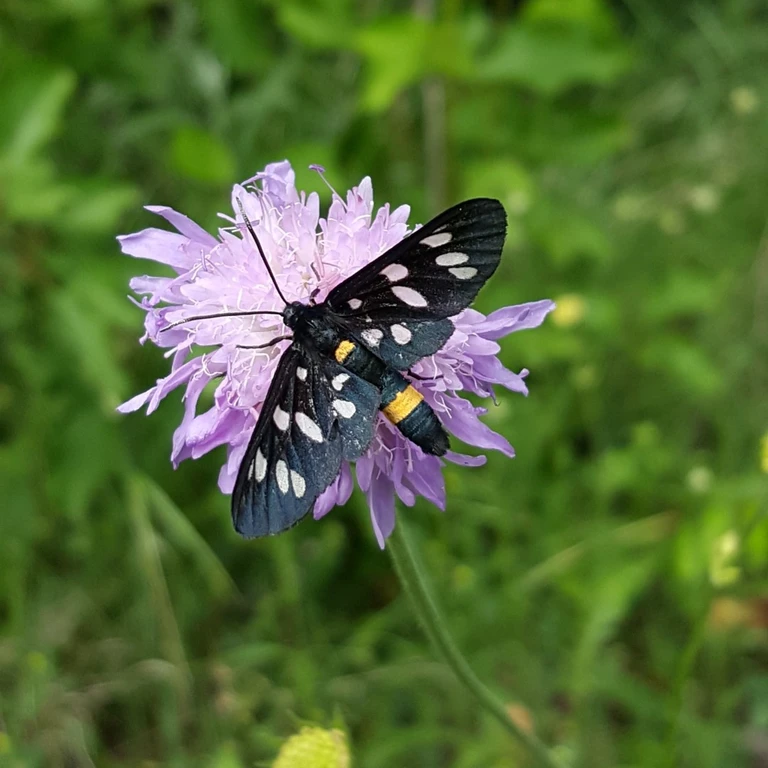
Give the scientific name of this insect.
Amata phegea
